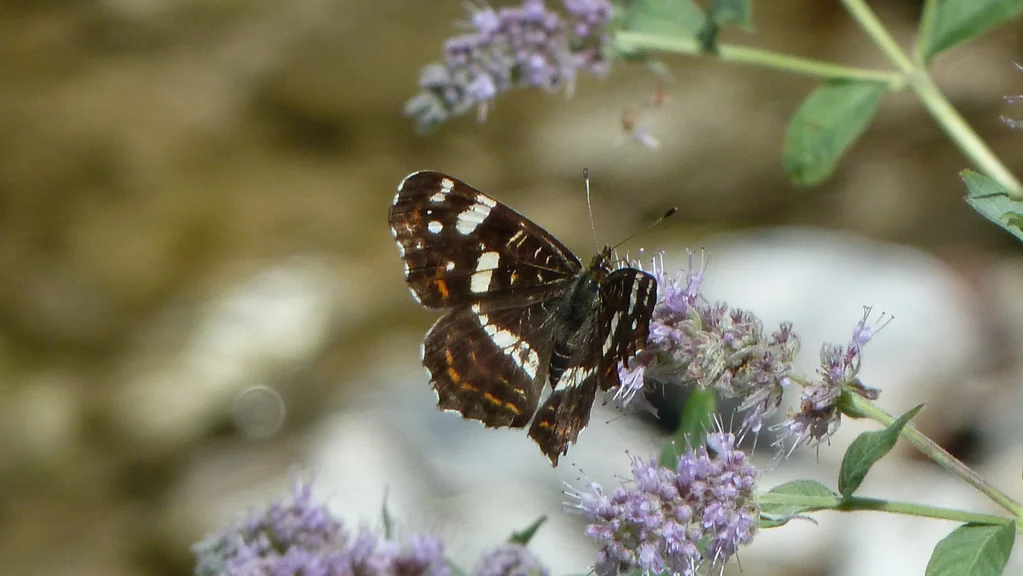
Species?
Araschnia levana
